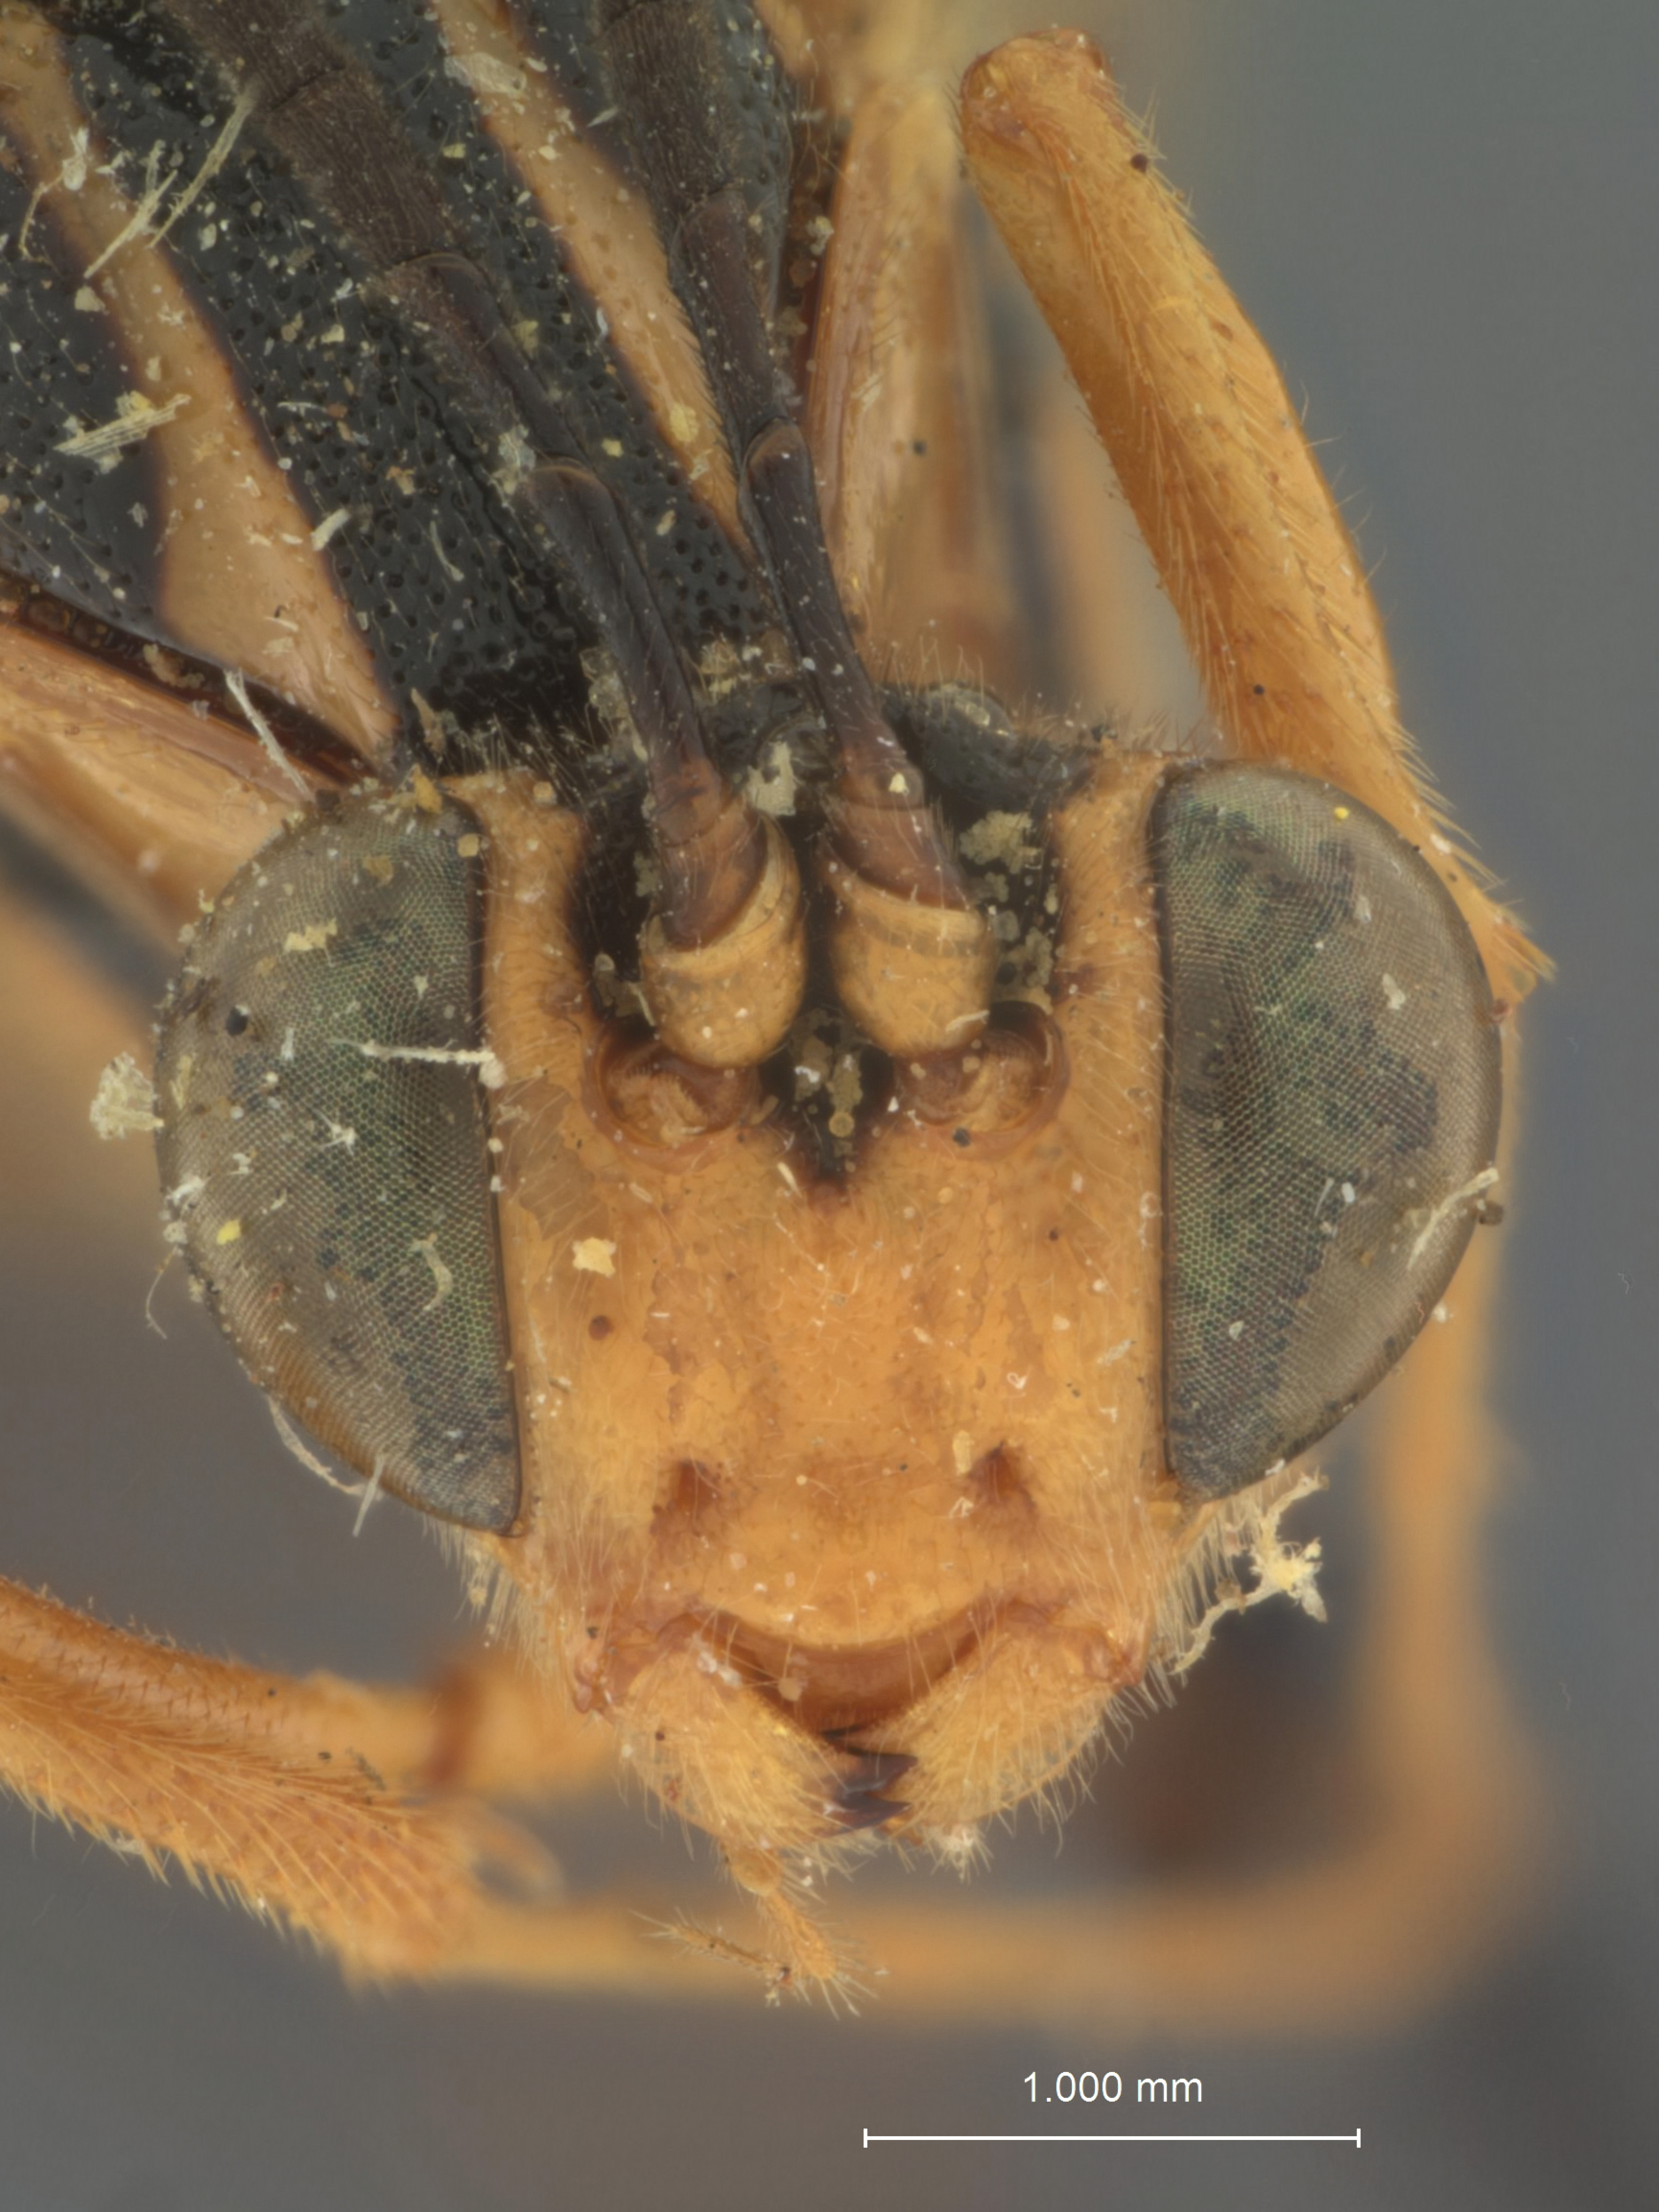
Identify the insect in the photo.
Eiphosoma forte
